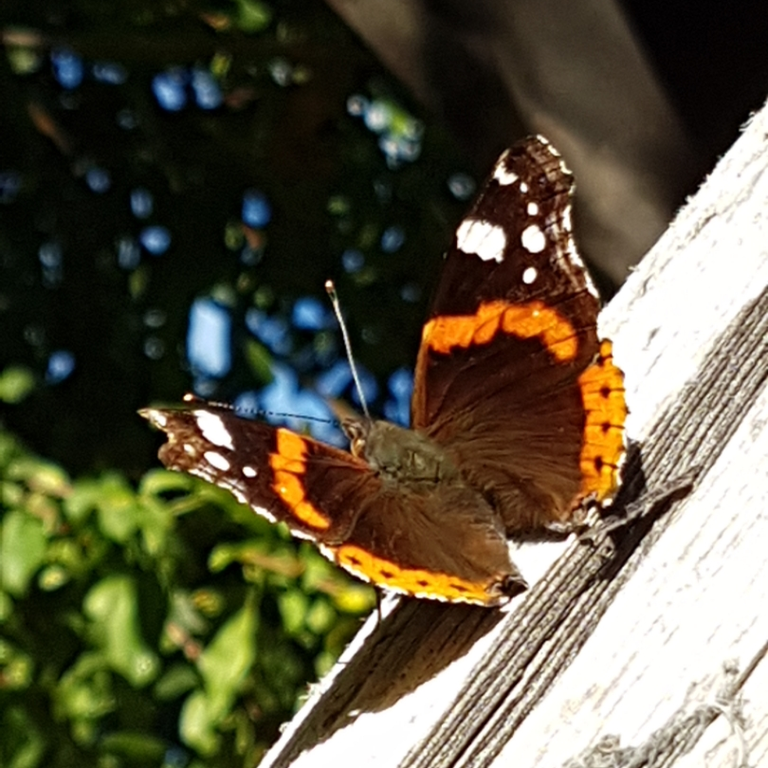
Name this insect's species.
Vanessa atalanta
